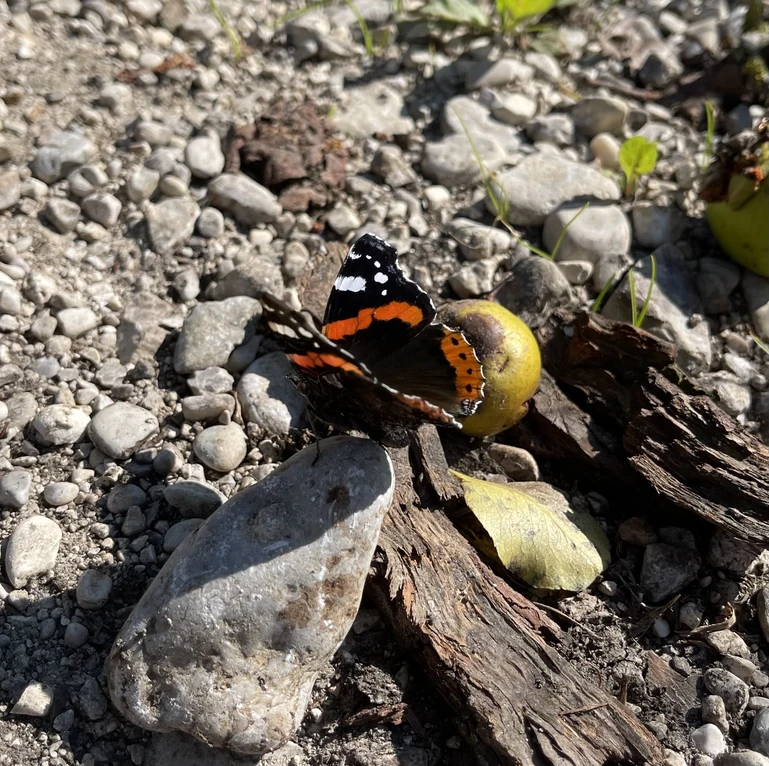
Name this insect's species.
Vanessa atalanta
